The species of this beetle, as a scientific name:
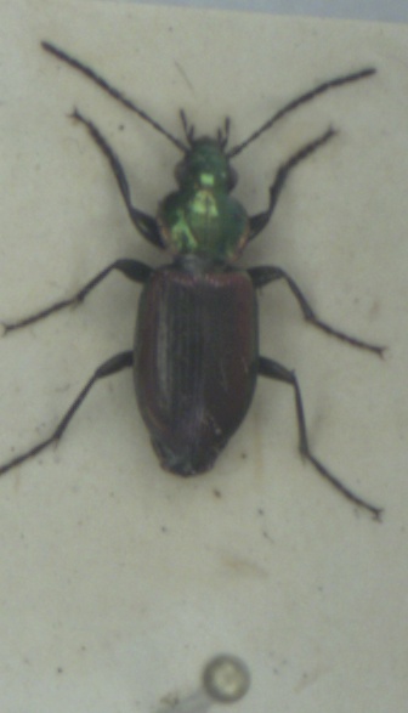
Agonum sexpunctatum
